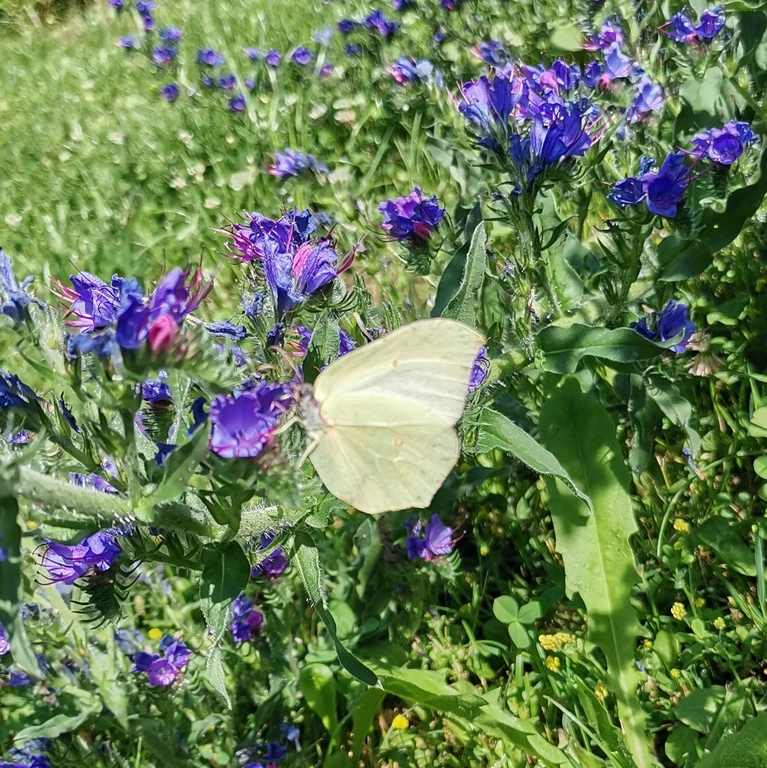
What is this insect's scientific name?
Gonepteryx rhamni
